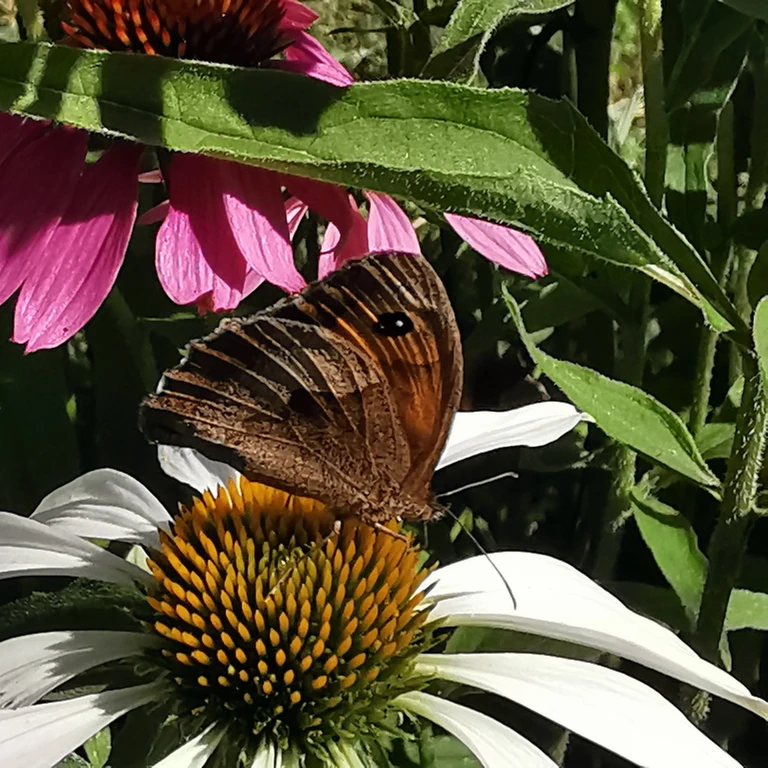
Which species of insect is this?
Maniola jurtina
